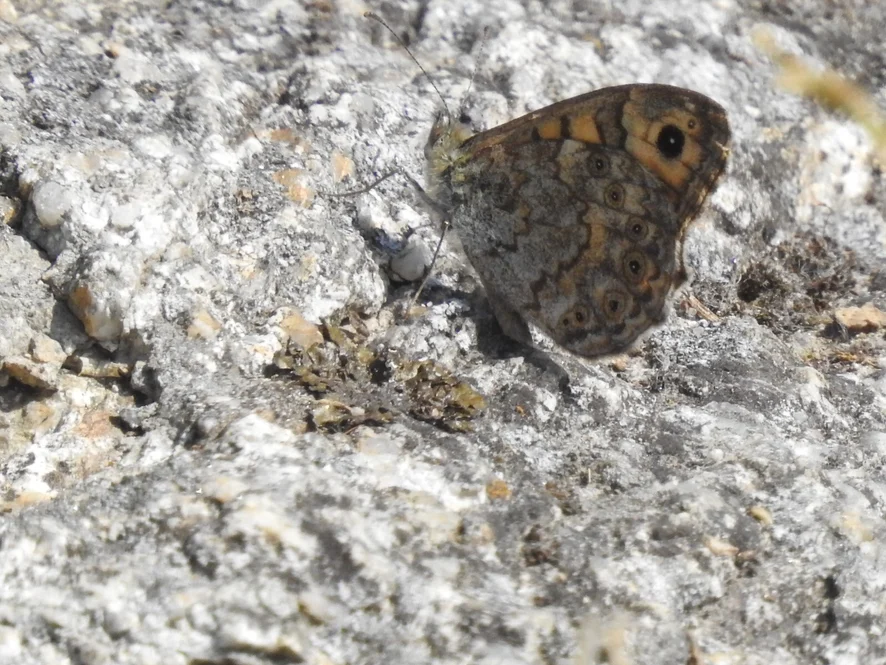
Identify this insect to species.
Lasiommata megera (also Pararge megera)
